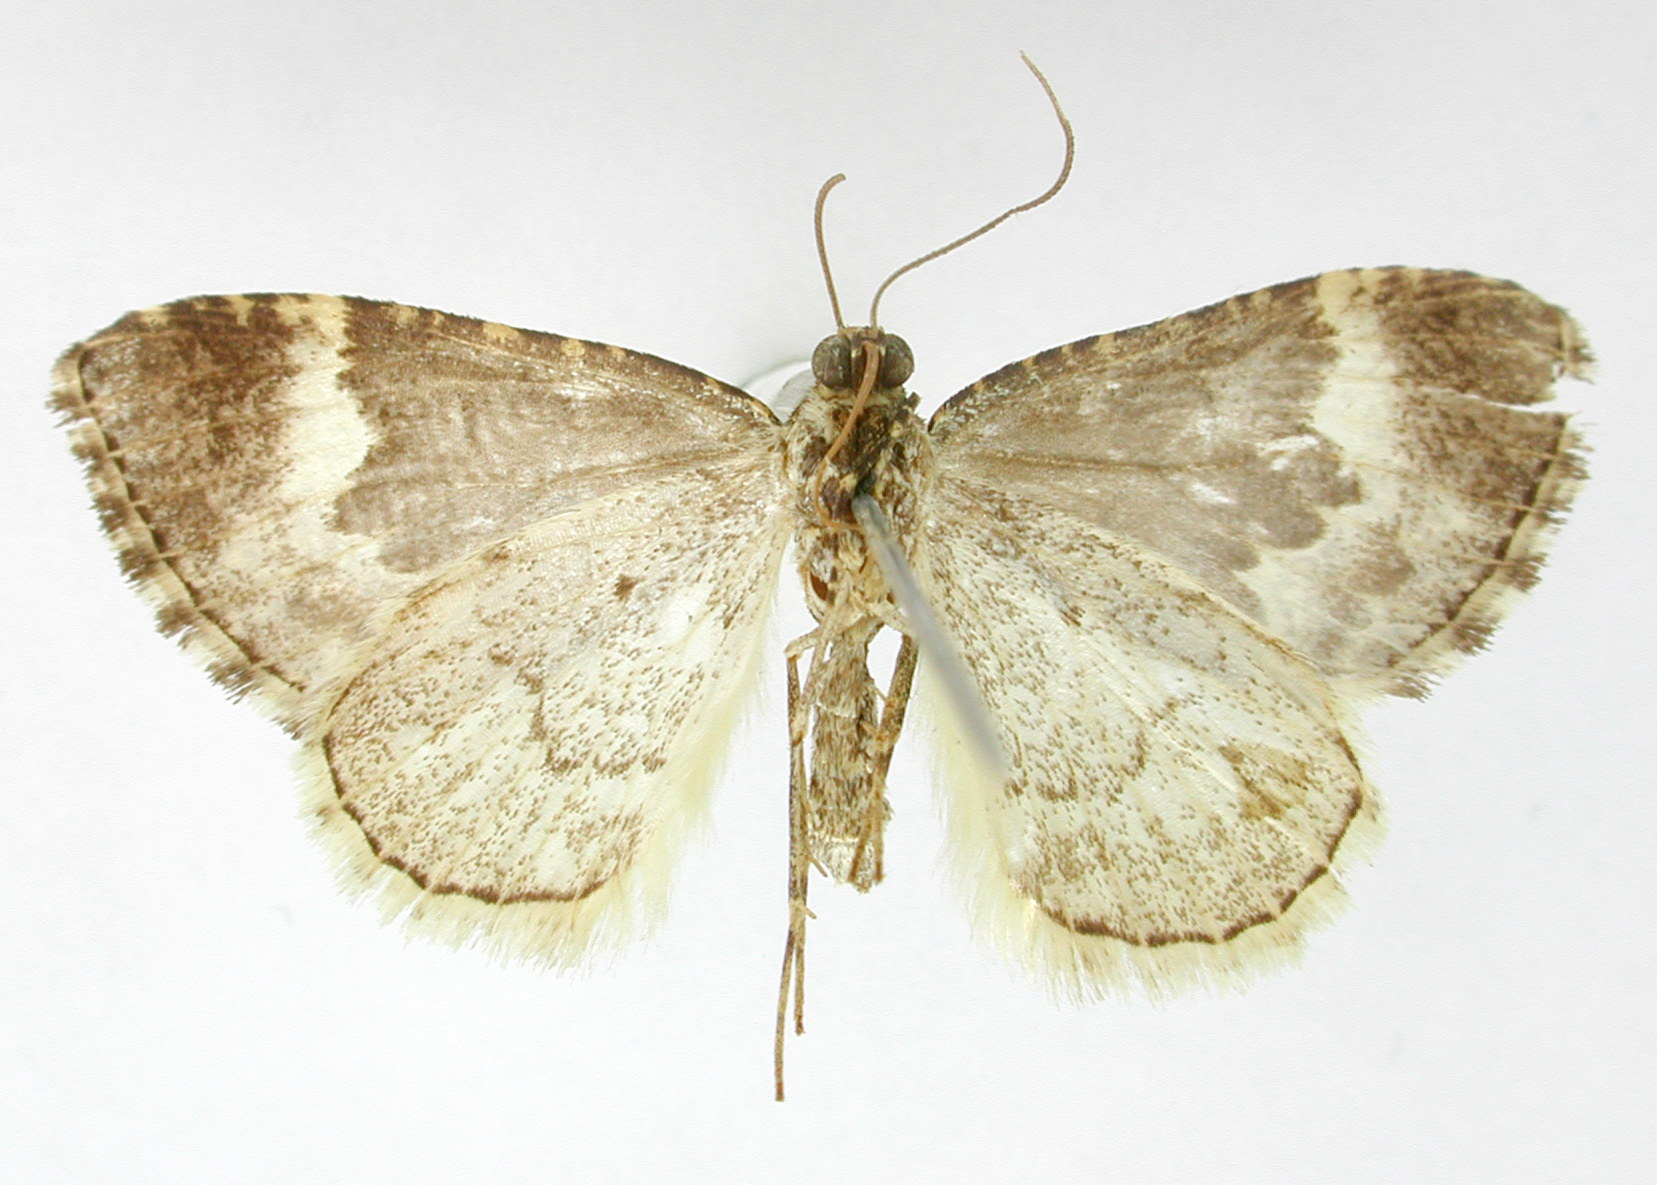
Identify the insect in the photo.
Perizoma coeruleopicta
